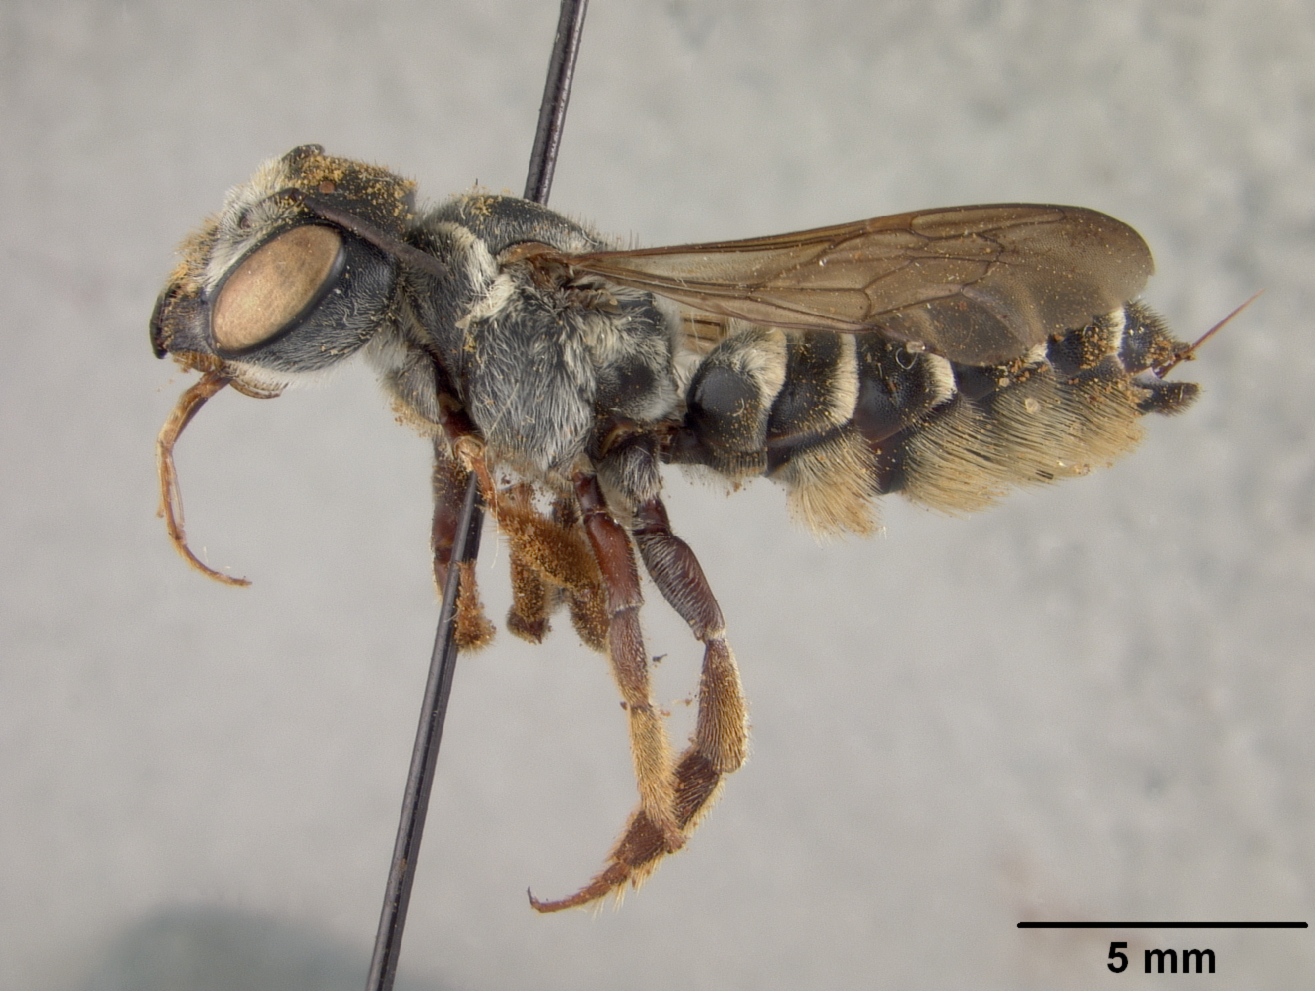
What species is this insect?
Megachile sayi
